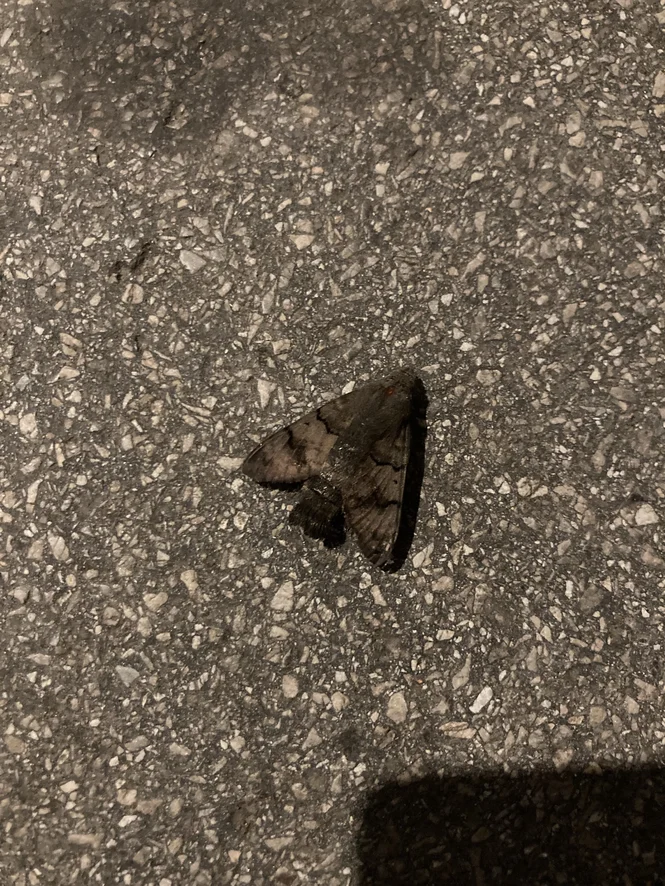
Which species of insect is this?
Macroglossum stellatarum
